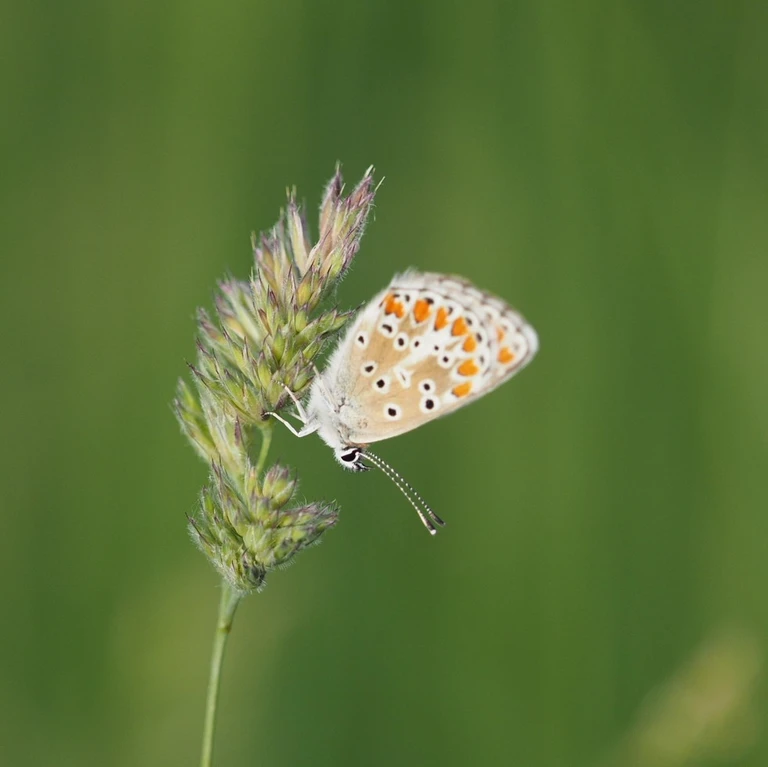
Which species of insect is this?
Aricia agestis/artaxerxes
